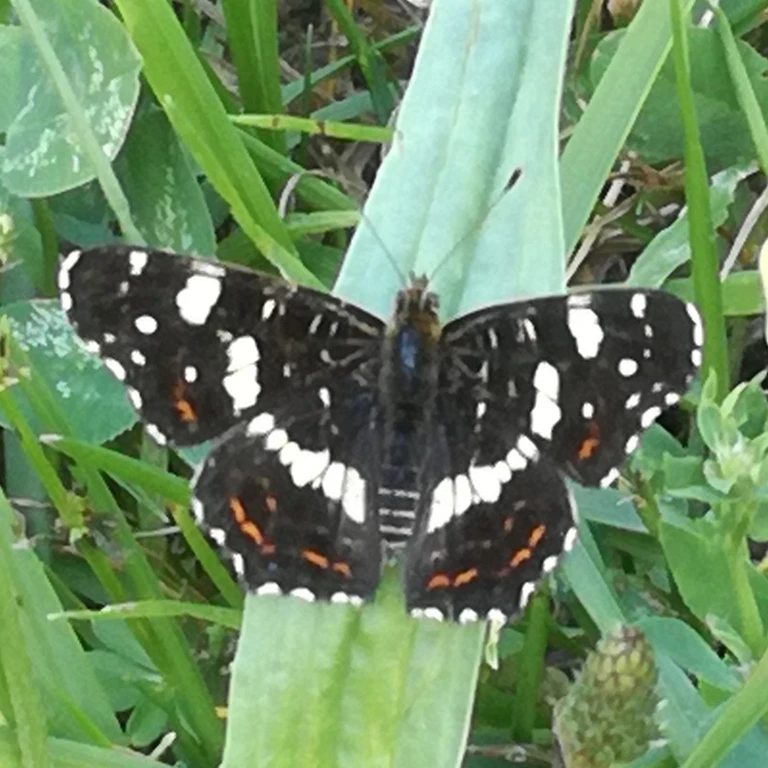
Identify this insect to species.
Araschnia levana
